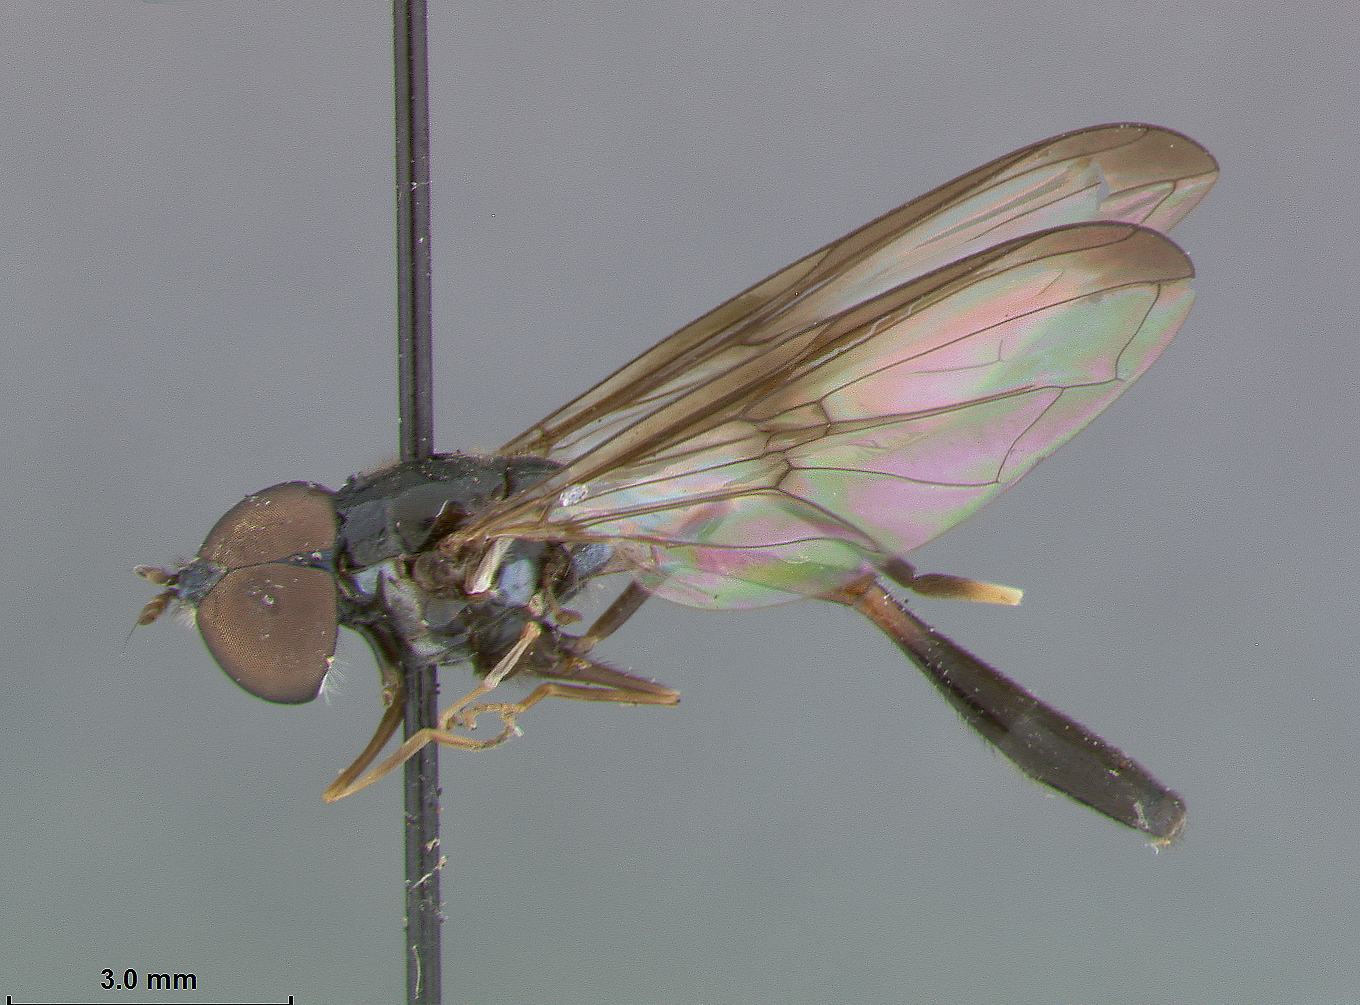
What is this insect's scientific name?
Baccha balboa
